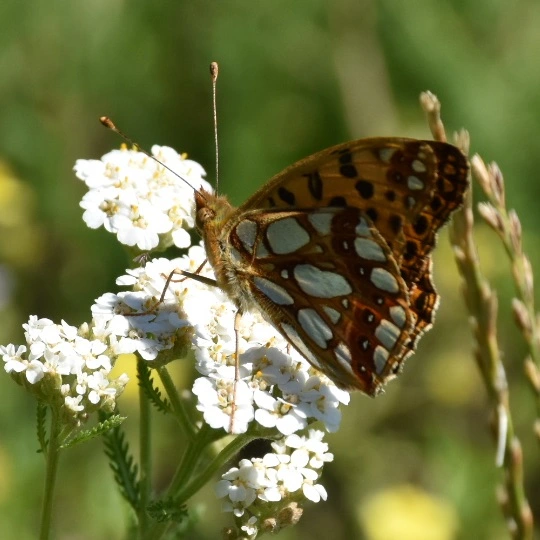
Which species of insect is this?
Issoria lathonia
